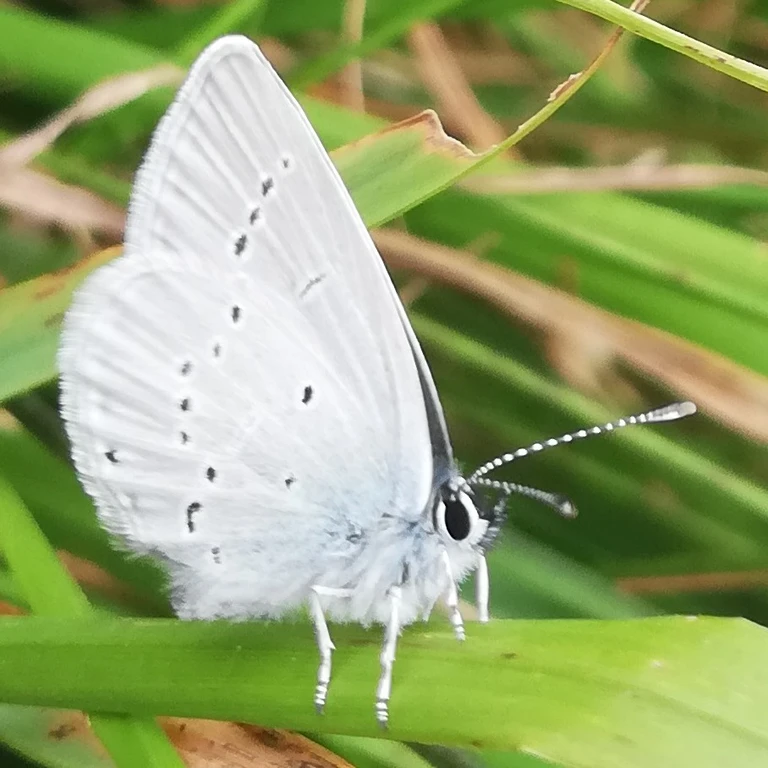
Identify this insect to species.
Cupido minimus
